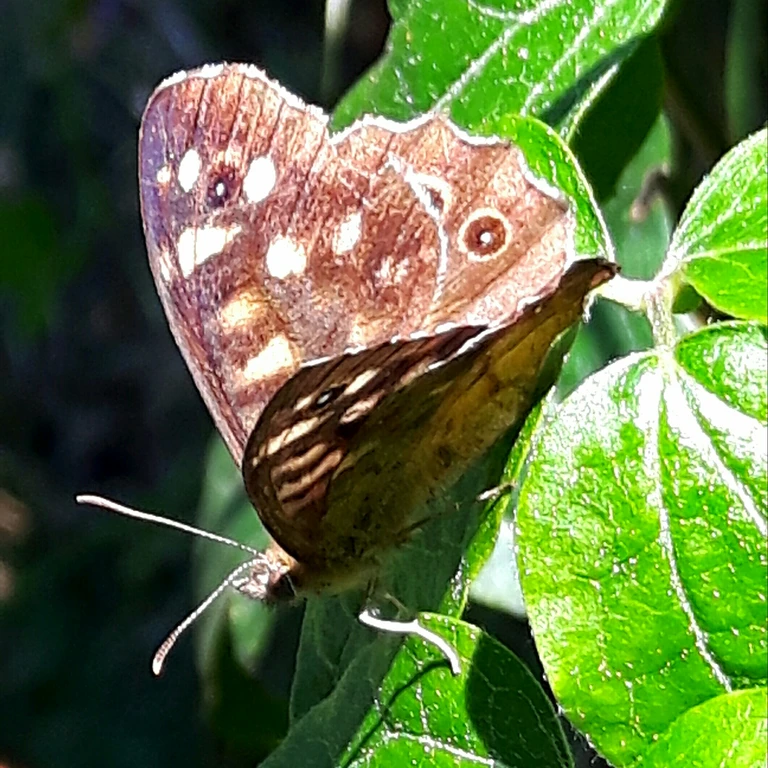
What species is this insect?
Pararge aegeria
